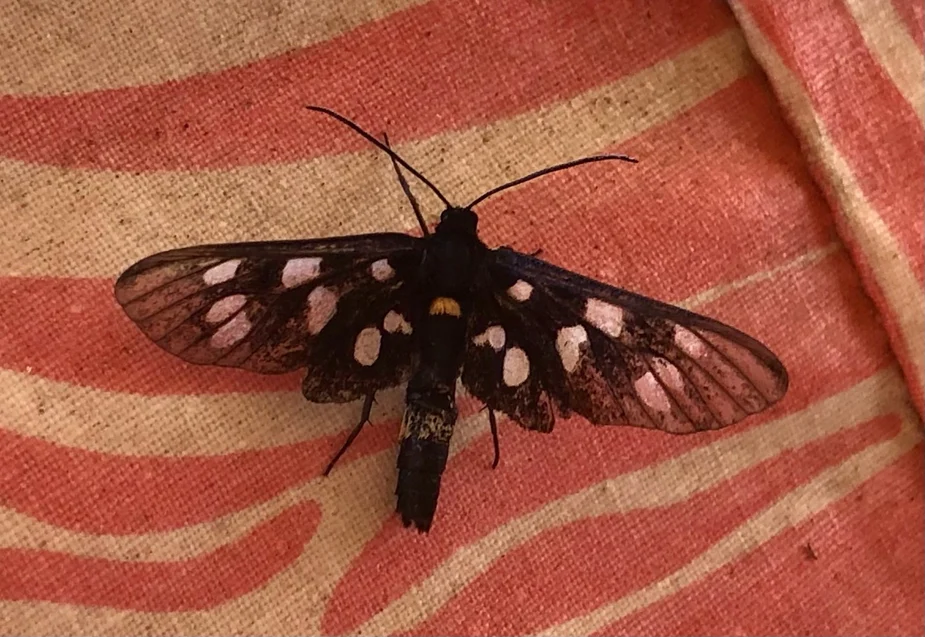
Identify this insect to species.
Amata phegea
